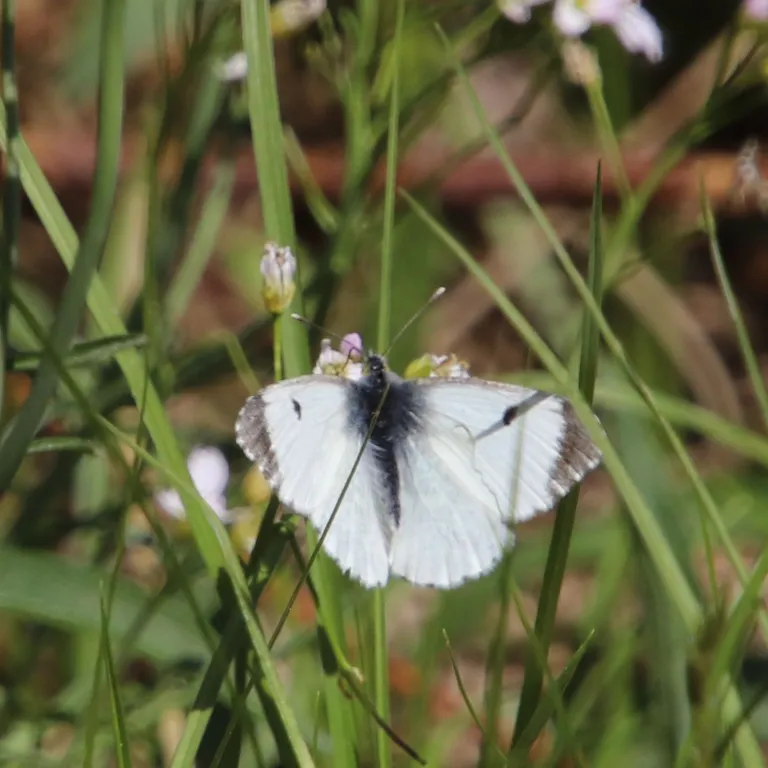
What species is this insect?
Anthocharis cardamines
